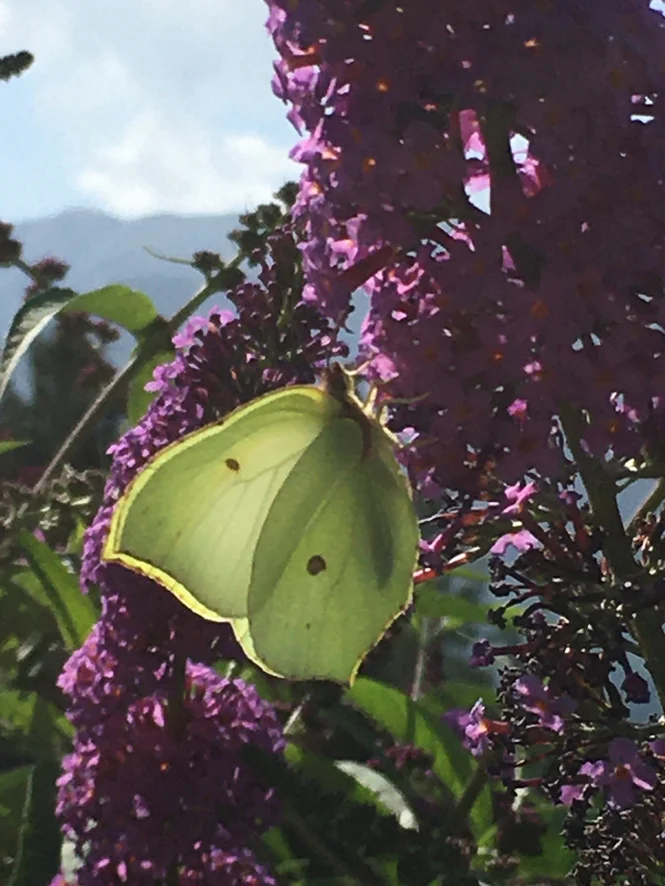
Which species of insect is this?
Gonepteryx rhamni
